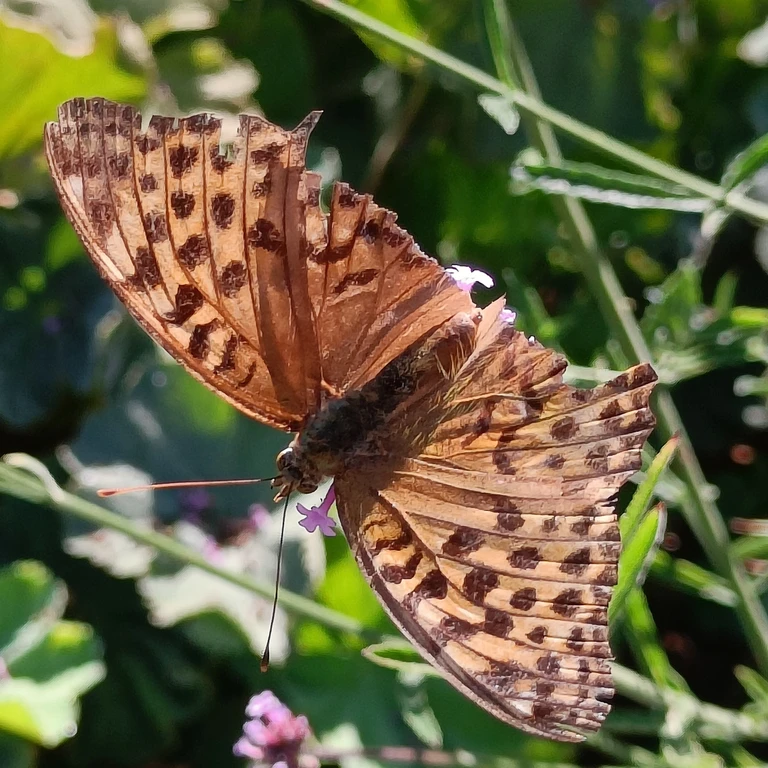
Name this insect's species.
Argynnis paphia
